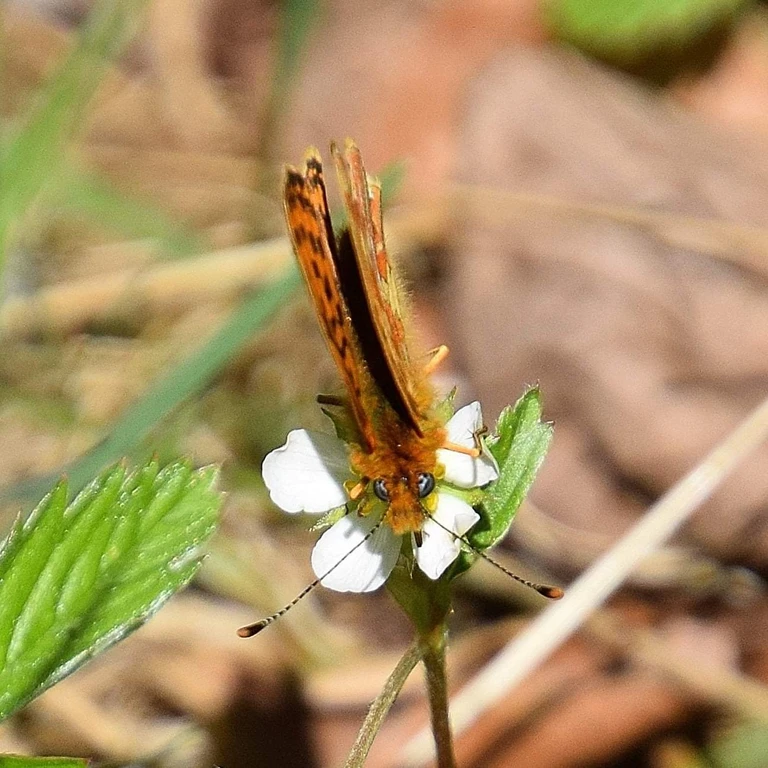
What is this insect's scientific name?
Boloria euphrosyne (also Clossiana euphrosyne)
